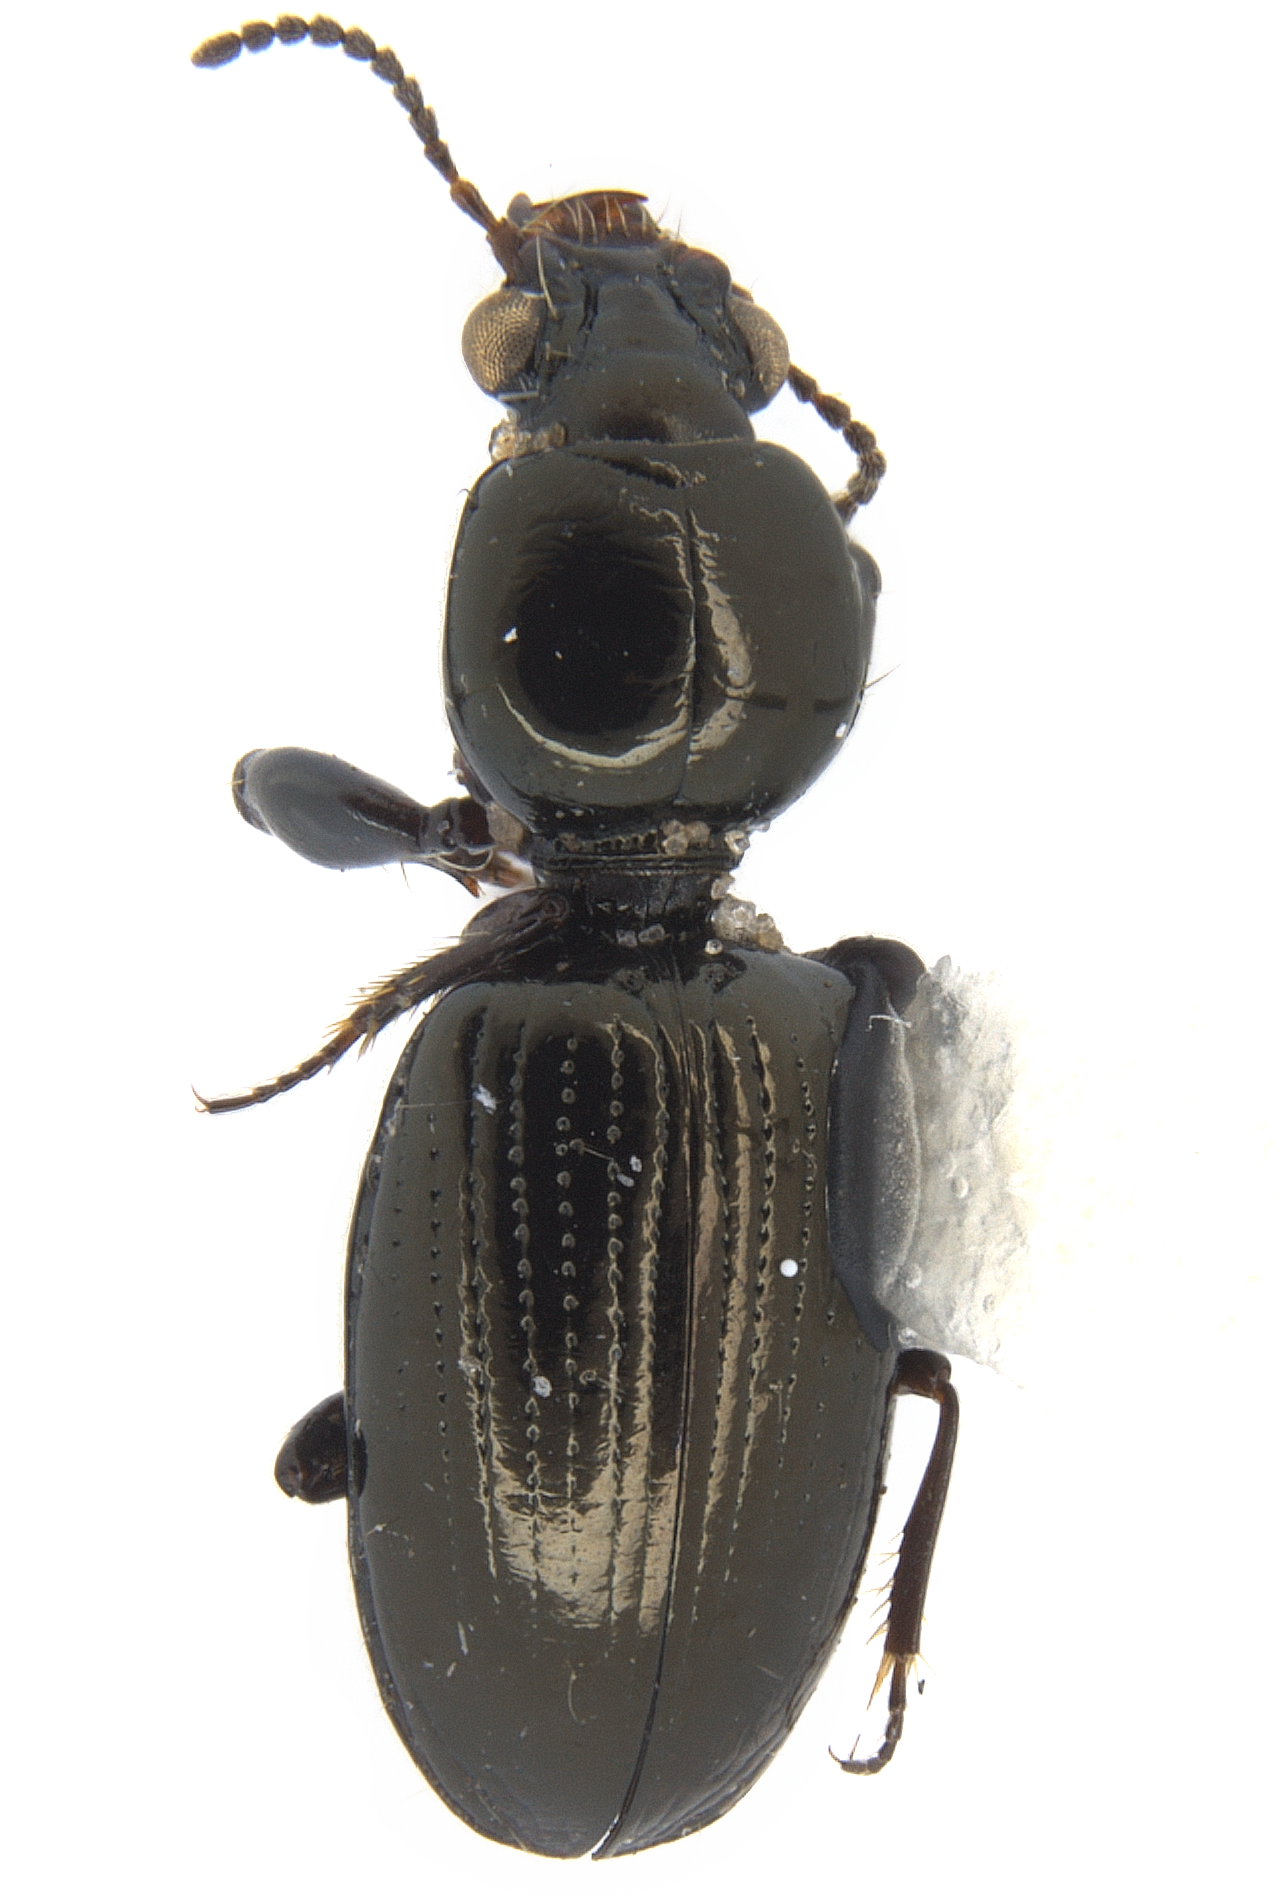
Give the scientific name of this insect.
Dyschirius aeneus
